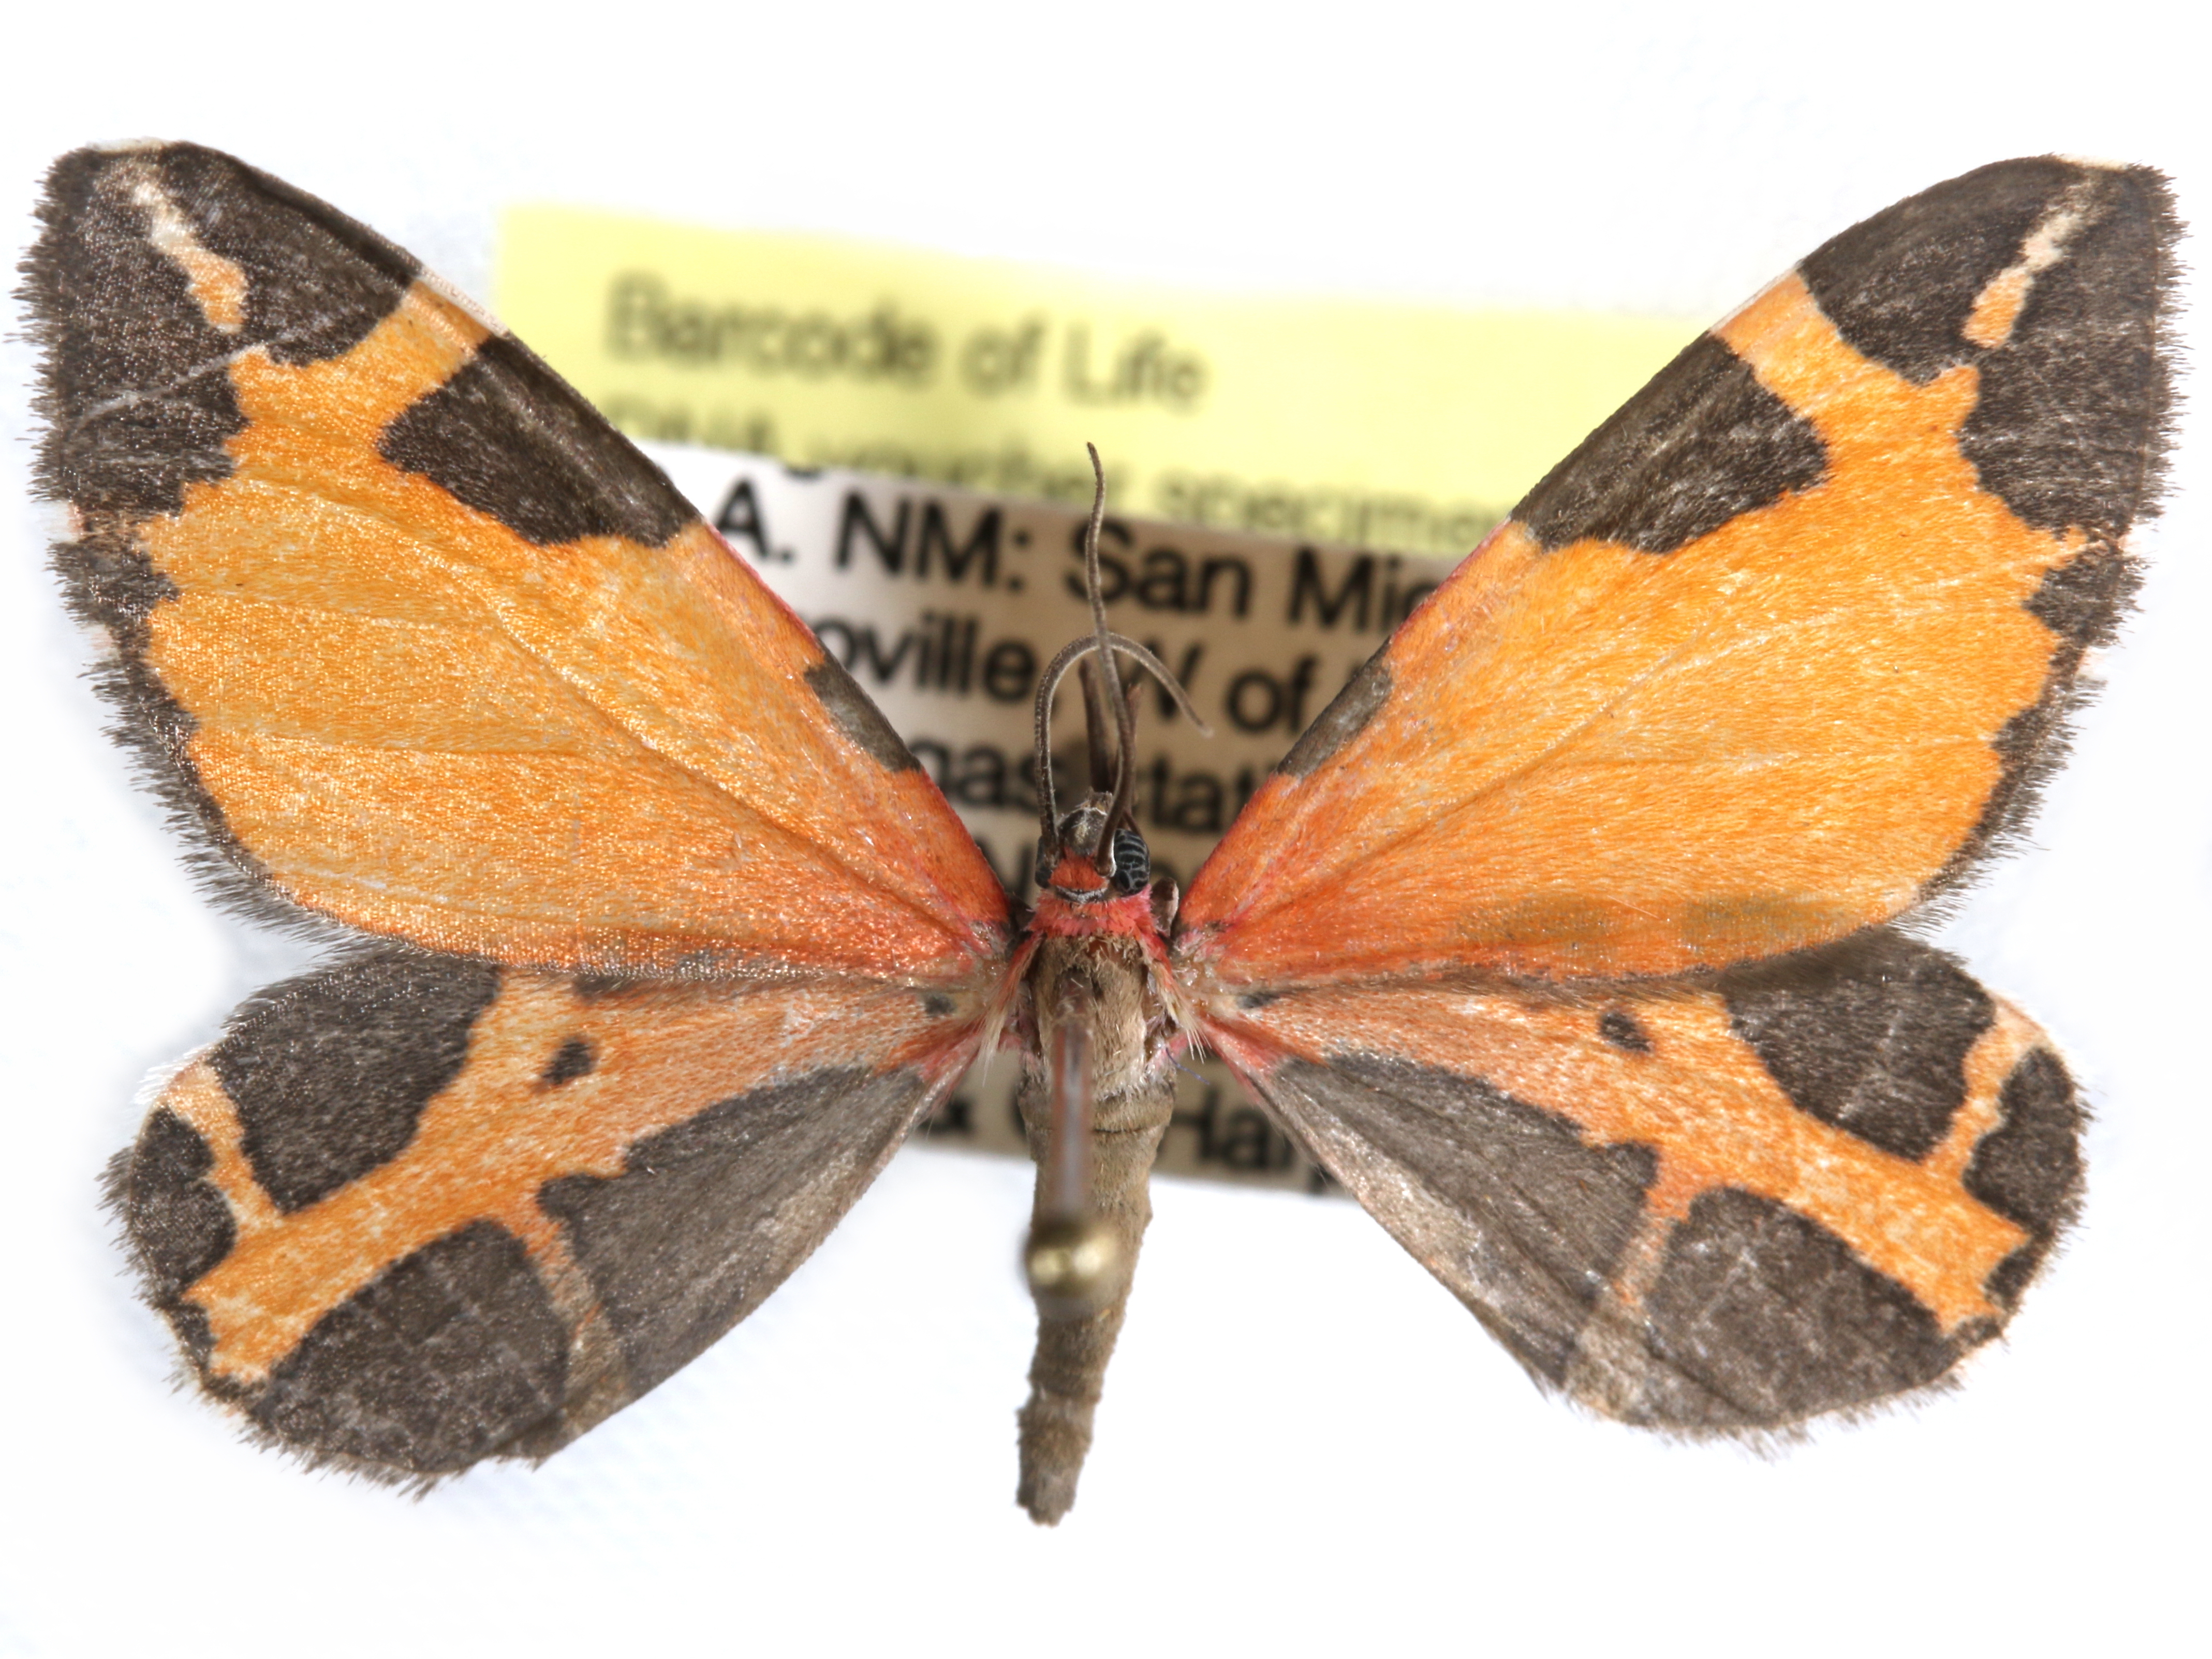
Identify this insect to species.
Stamnodes fervefactaria
